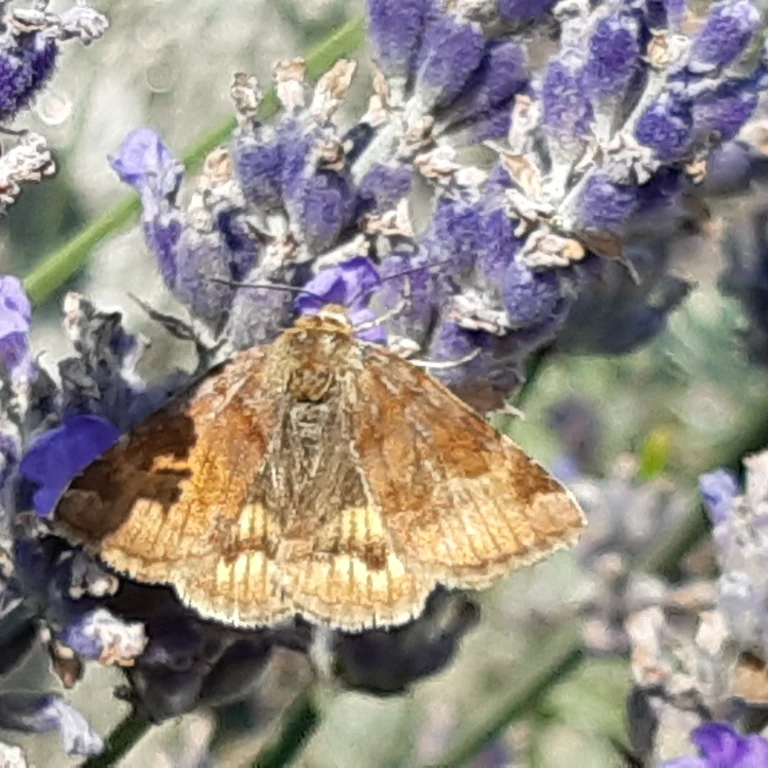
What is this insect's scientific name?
Euclidia glyphica
